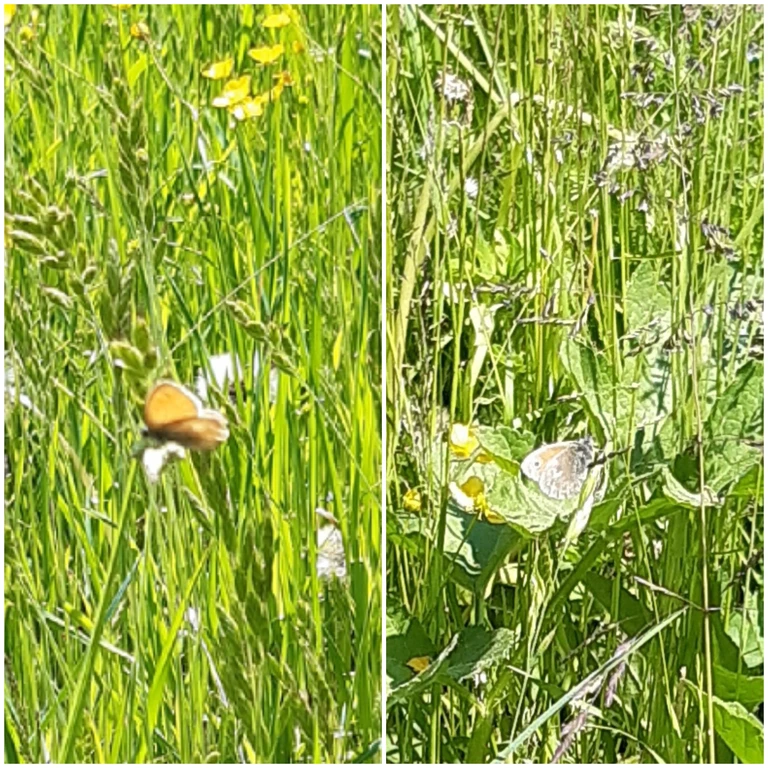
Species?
Coenonympha pamphilus
